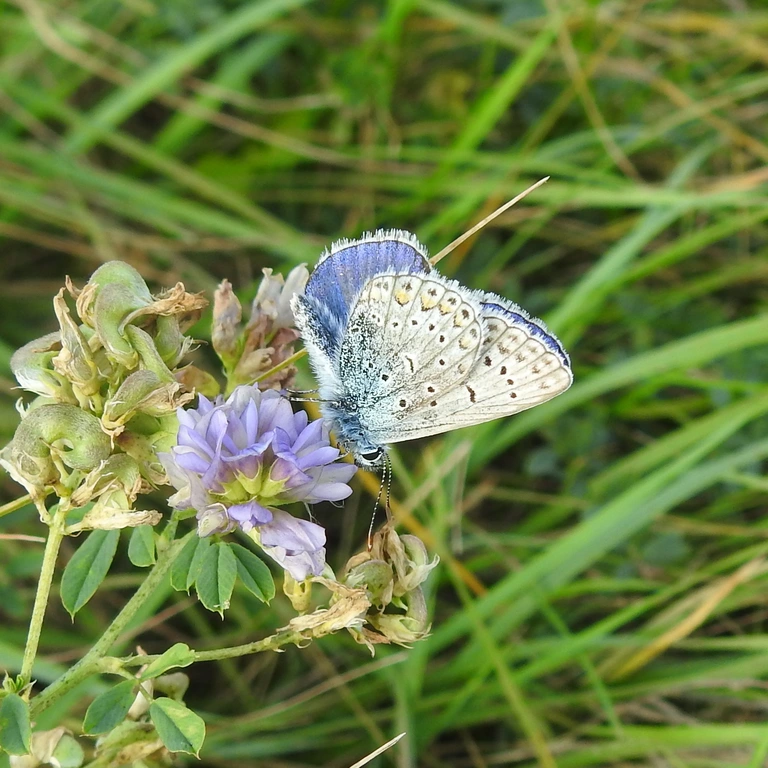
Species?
Polyommatus icarus
